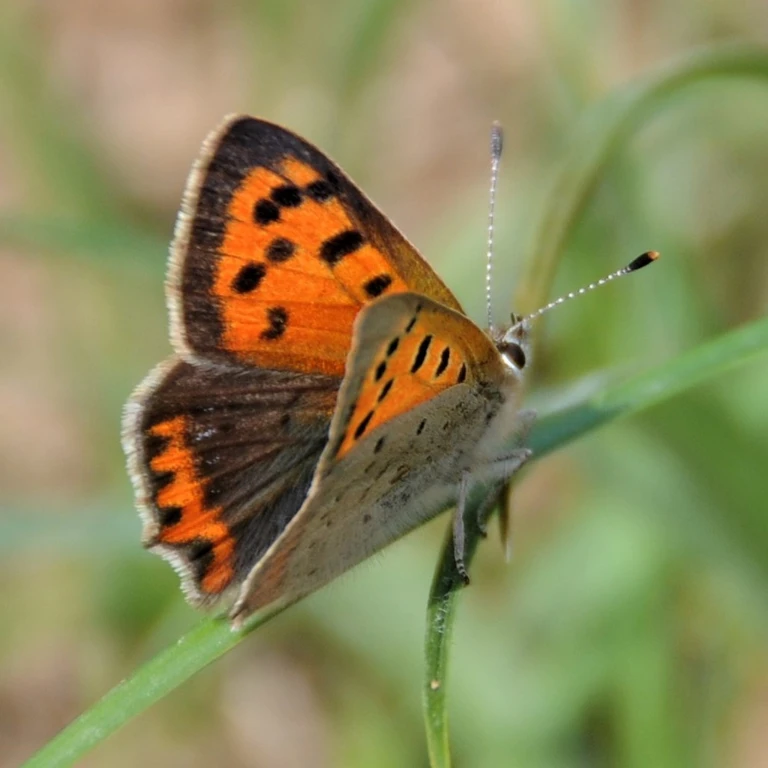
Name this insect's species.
Lycaena phlaeas
